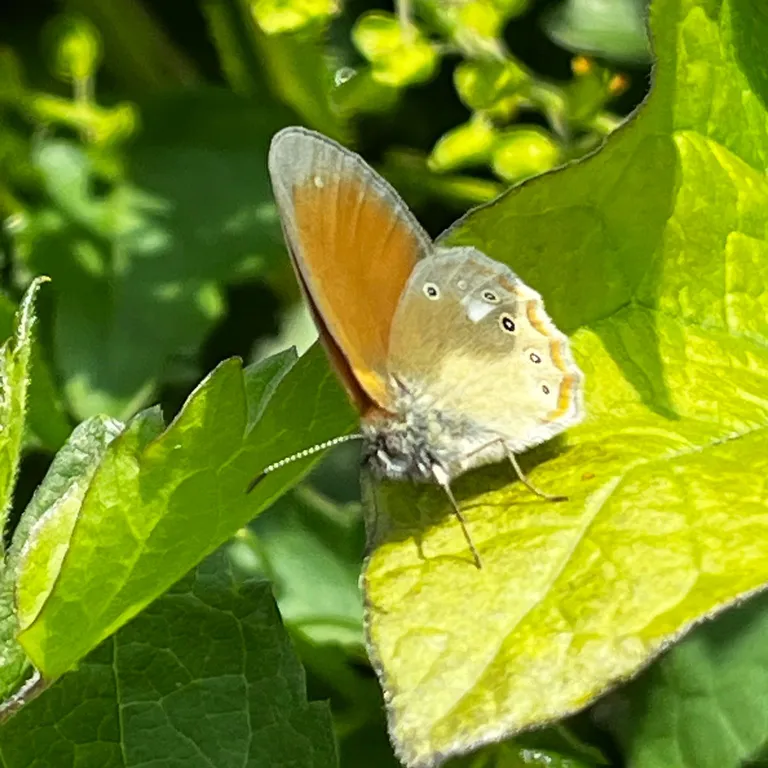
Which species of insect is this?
Coenonympha glycerion (also Coenonympha iphis)
